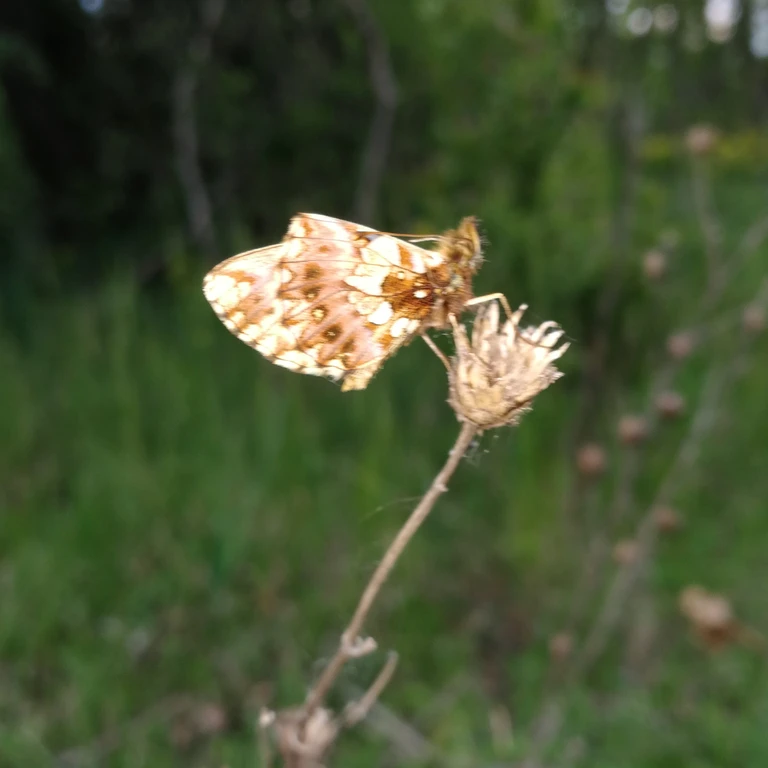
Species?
Boloria dia
